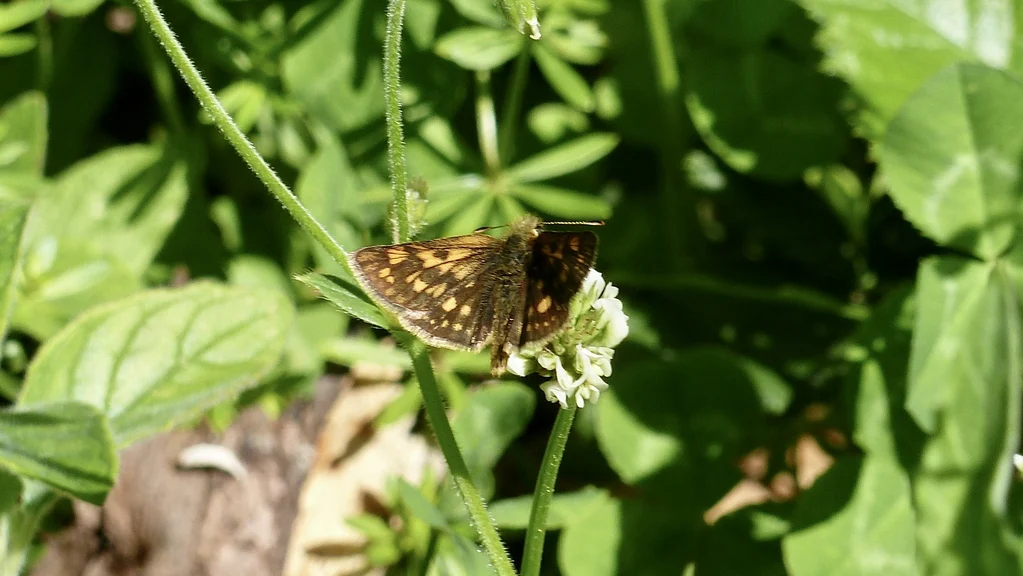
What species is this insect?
Carterocephalus palaemon
